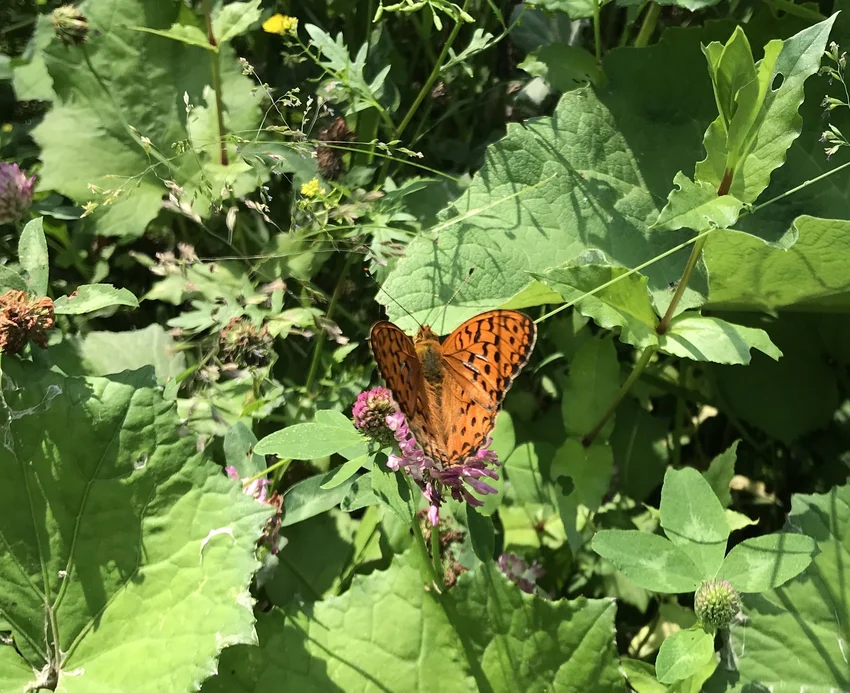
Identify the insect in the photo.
Fabriciana adippe
